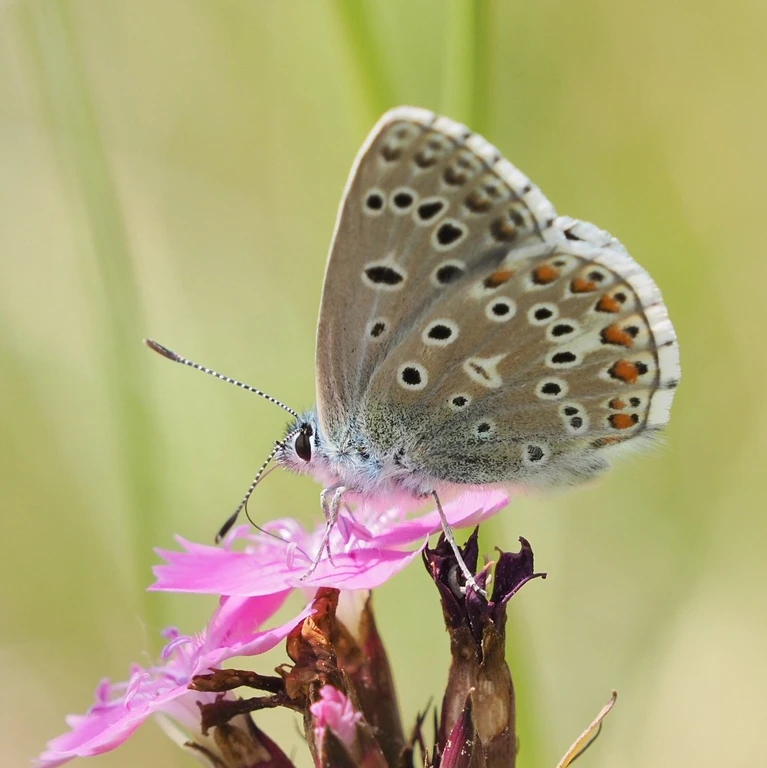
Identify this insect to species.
Lysandra bellargus
